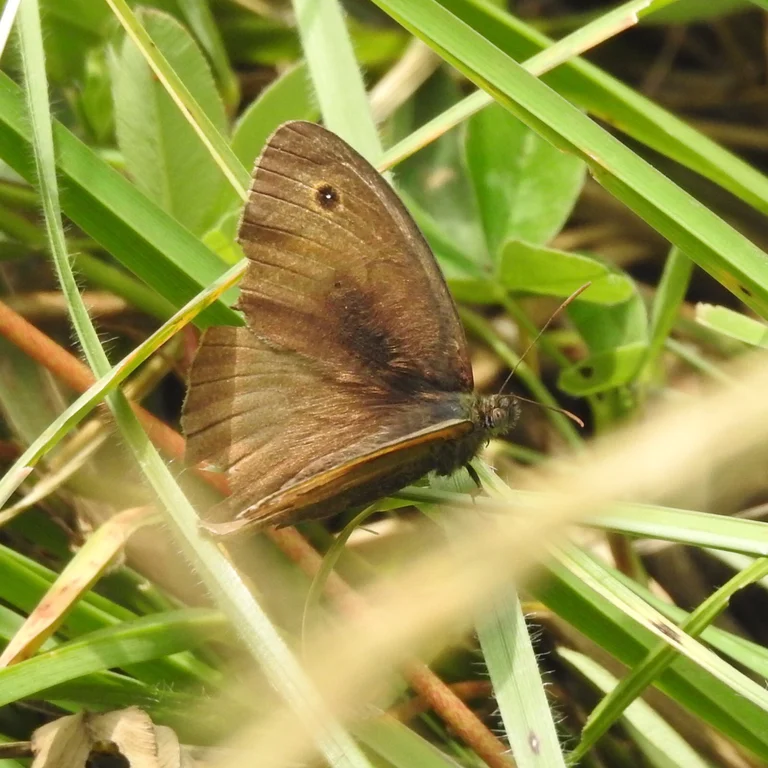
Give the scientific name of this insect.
Maniola jurtina
